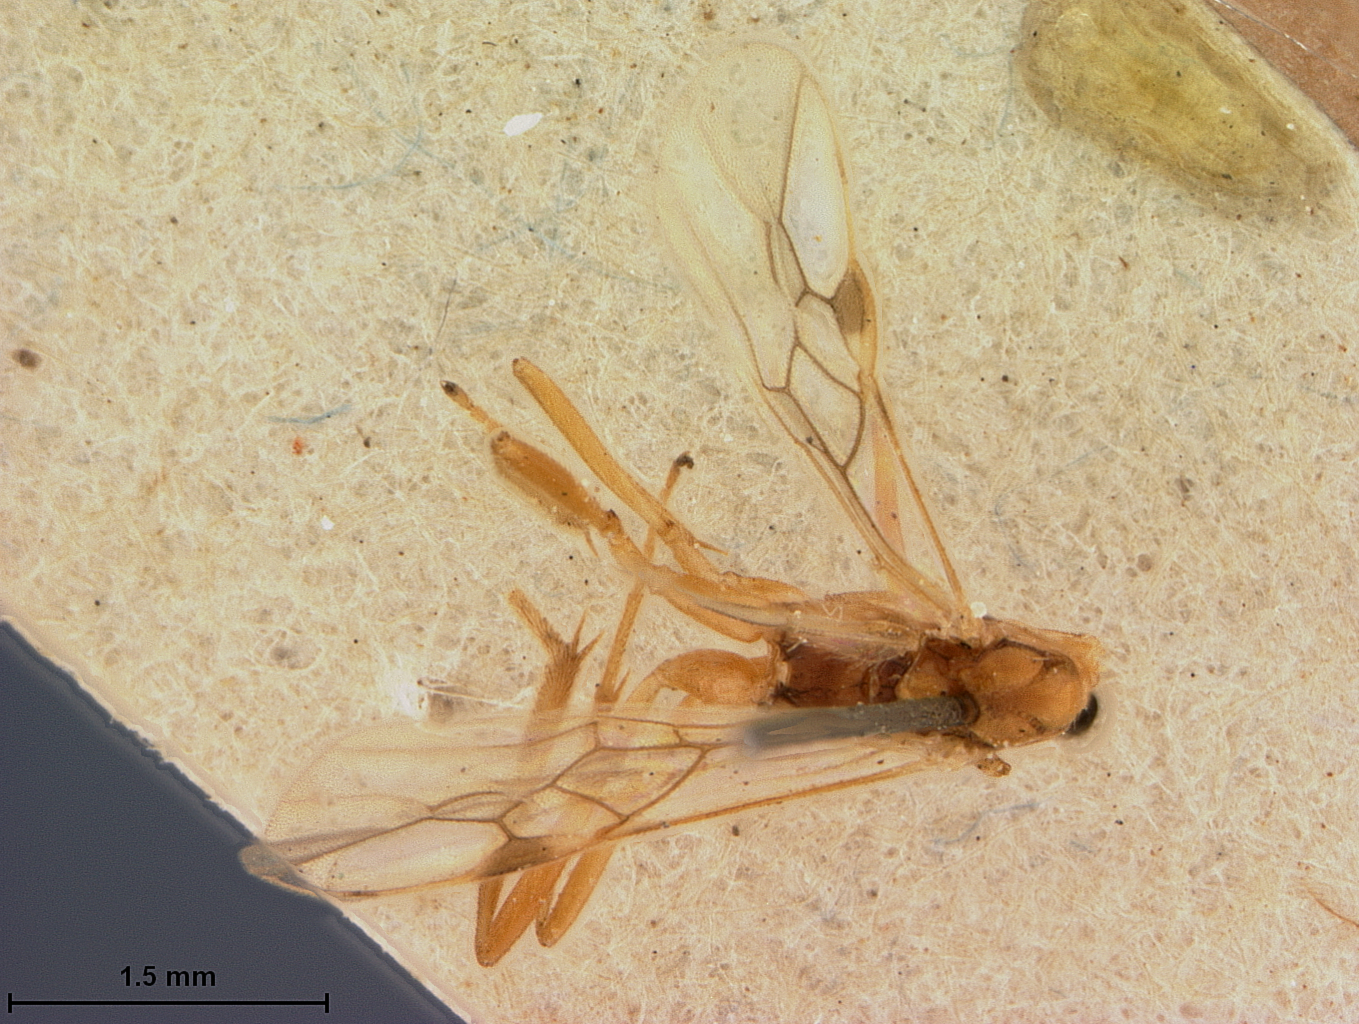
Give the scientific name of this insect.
Macrocentrus pallidus
